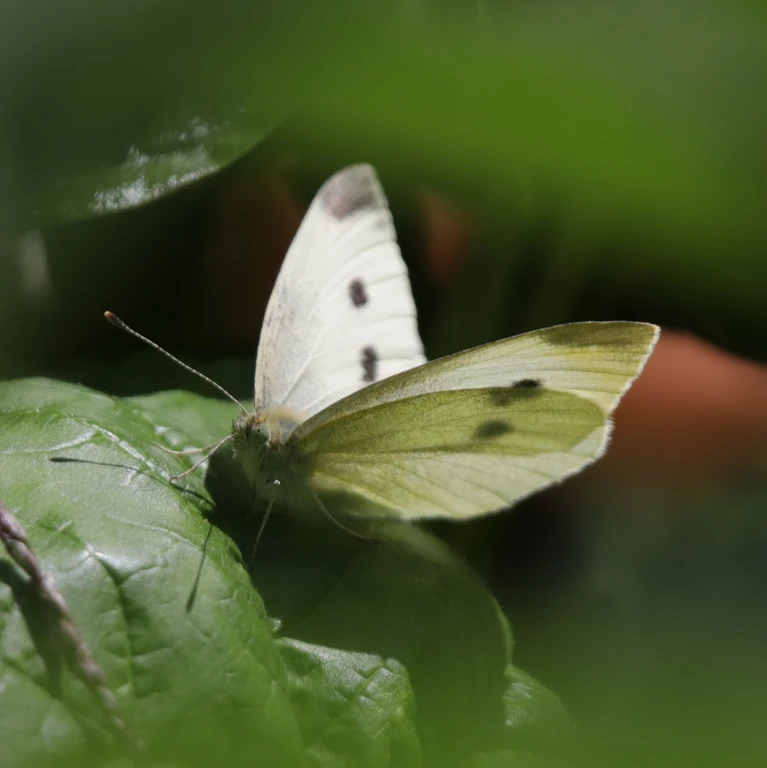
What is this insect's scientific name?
Pieris rapae
